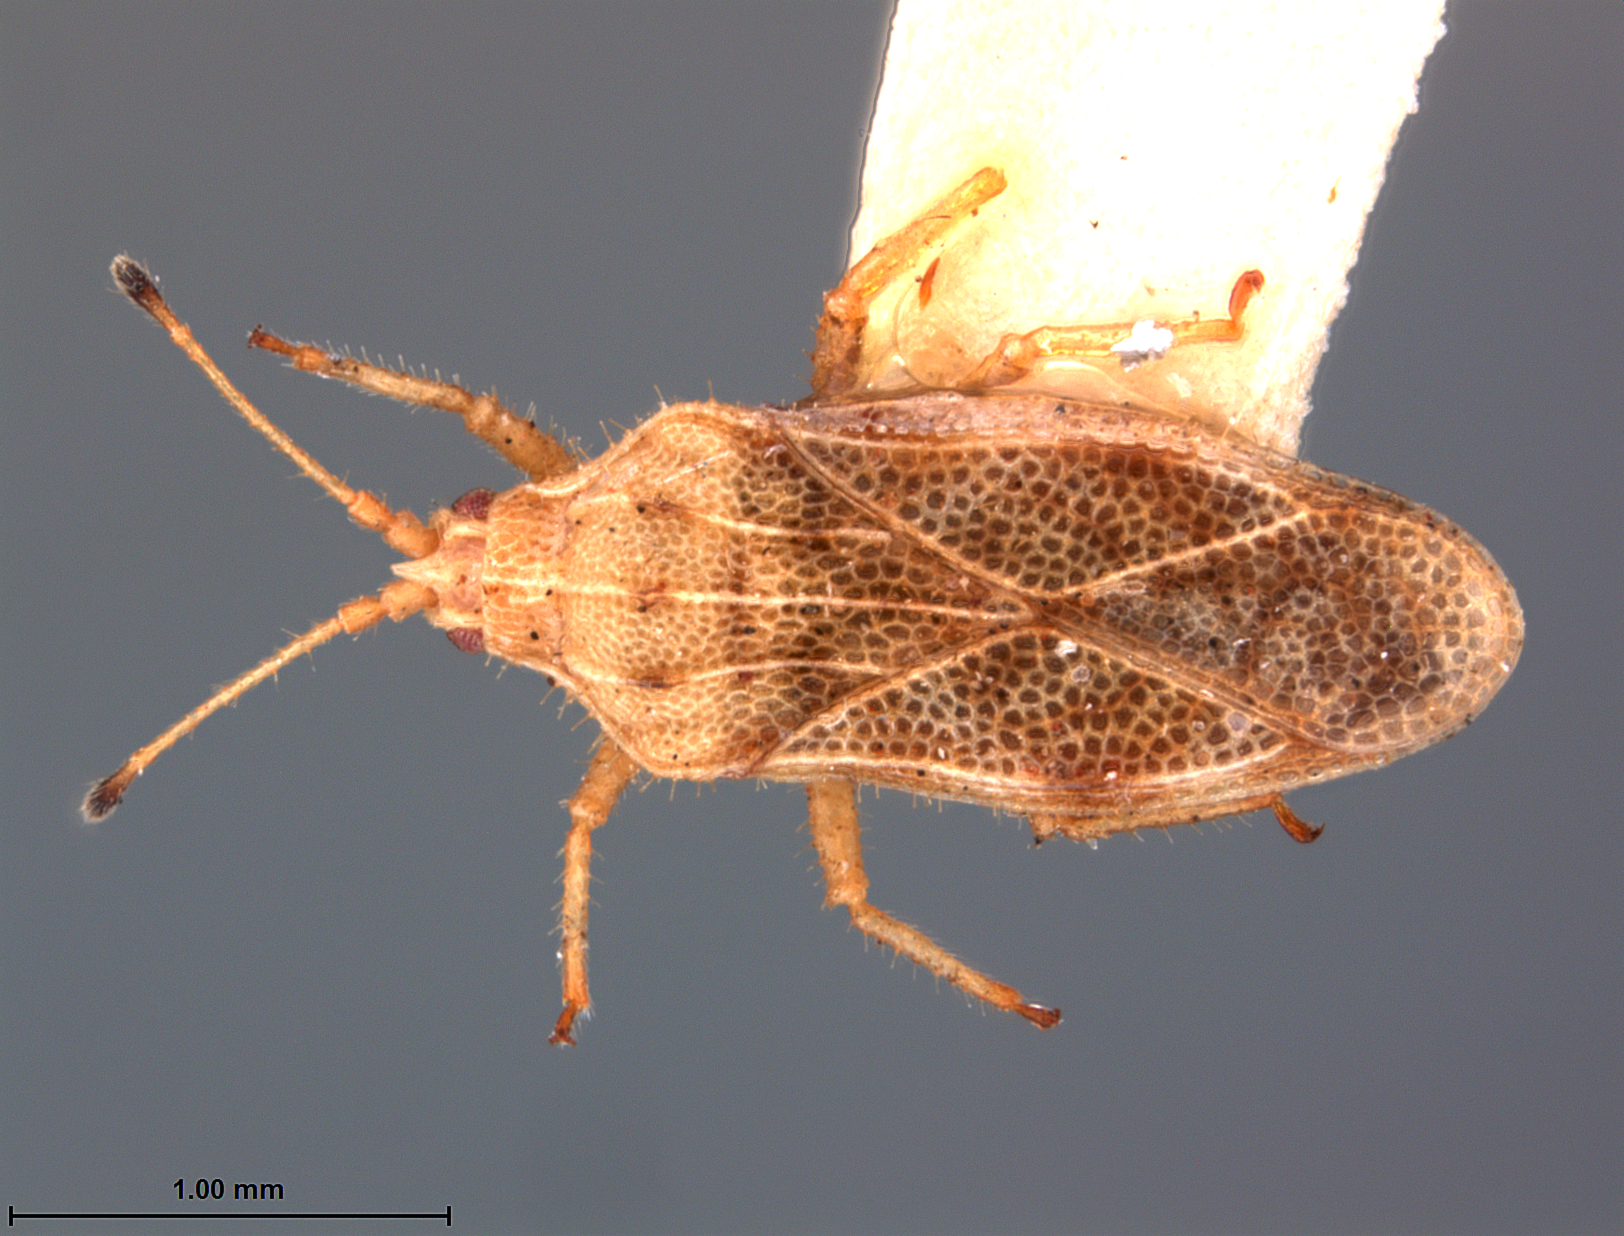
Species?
Nethersia poorae
